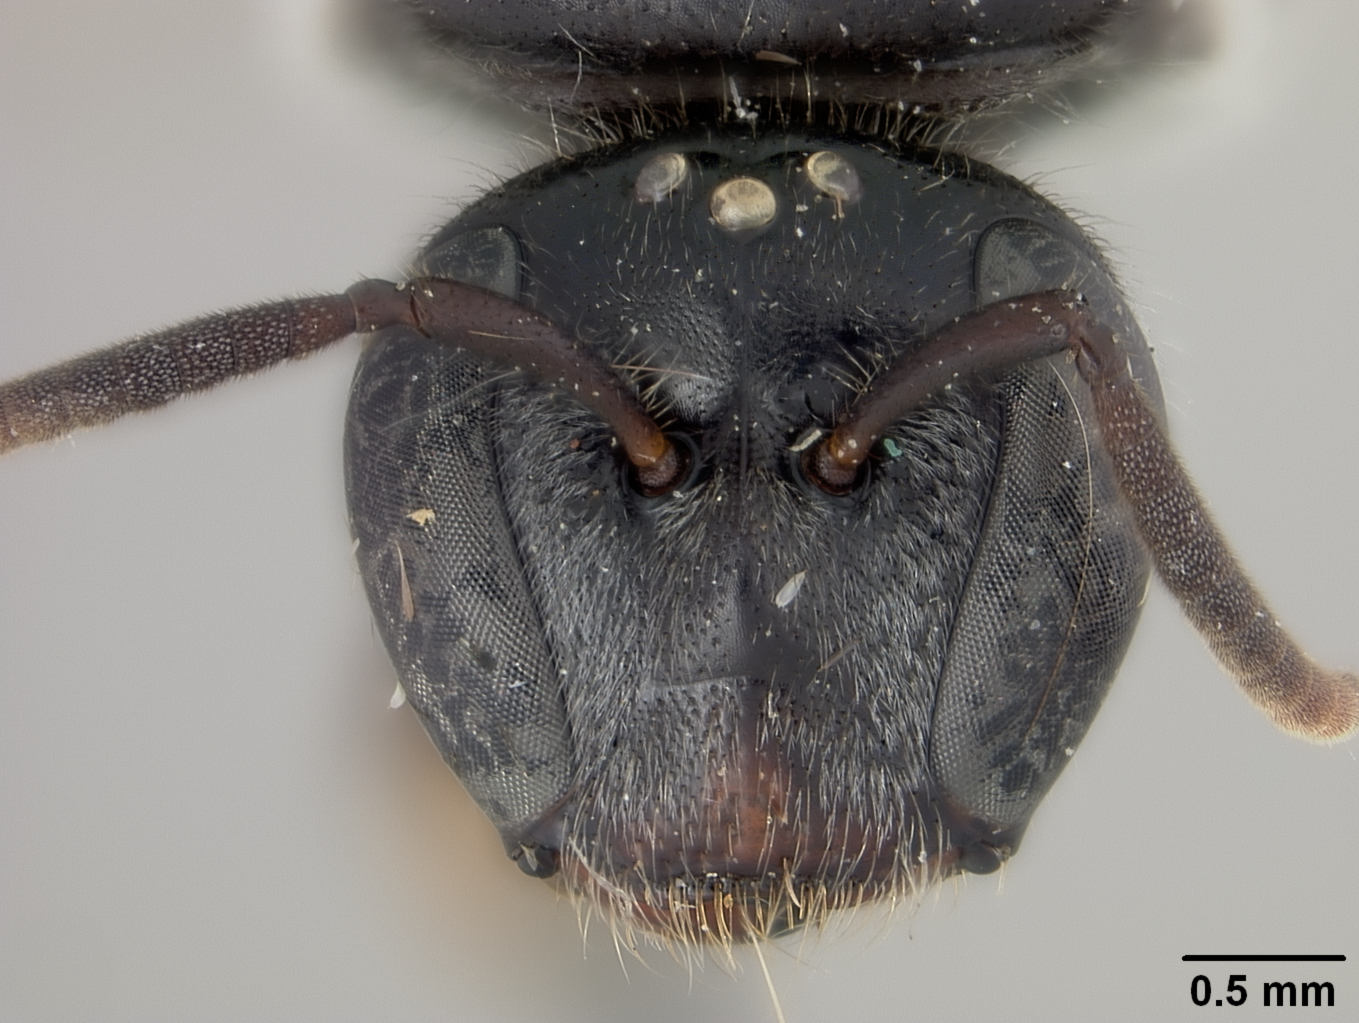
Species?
Halictonomia steineri
